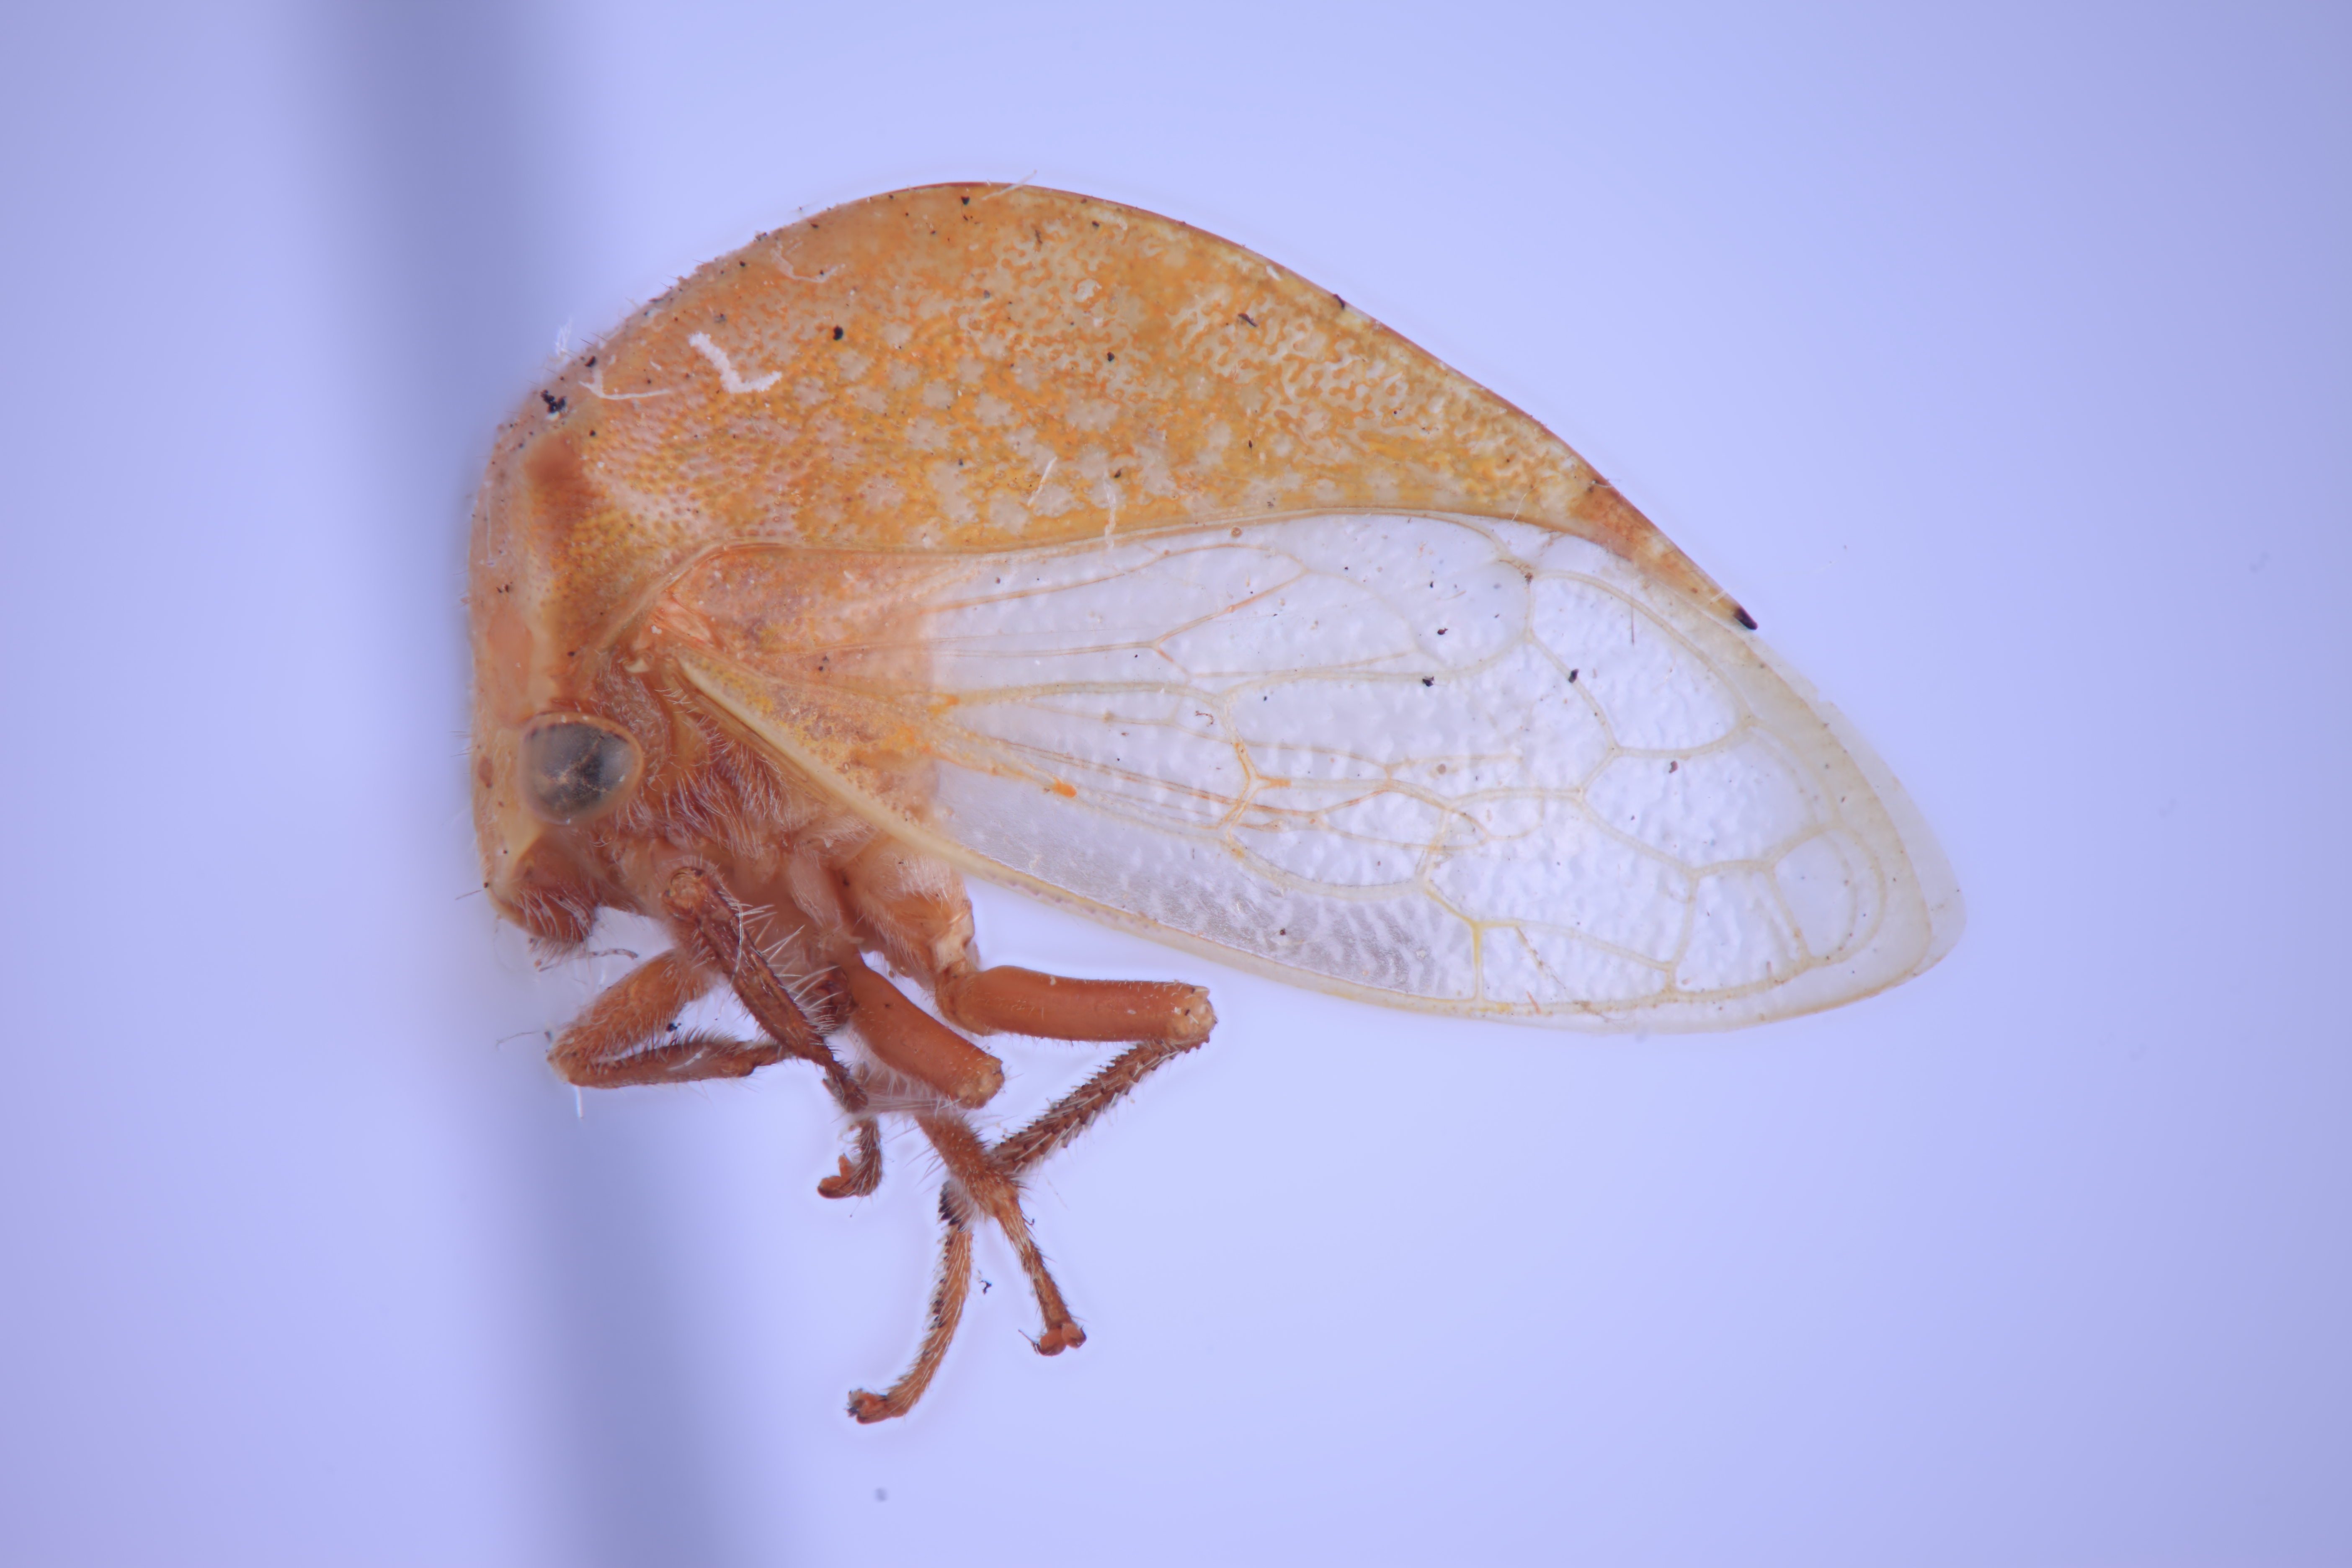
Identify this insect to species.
Stictocephala abnorma
